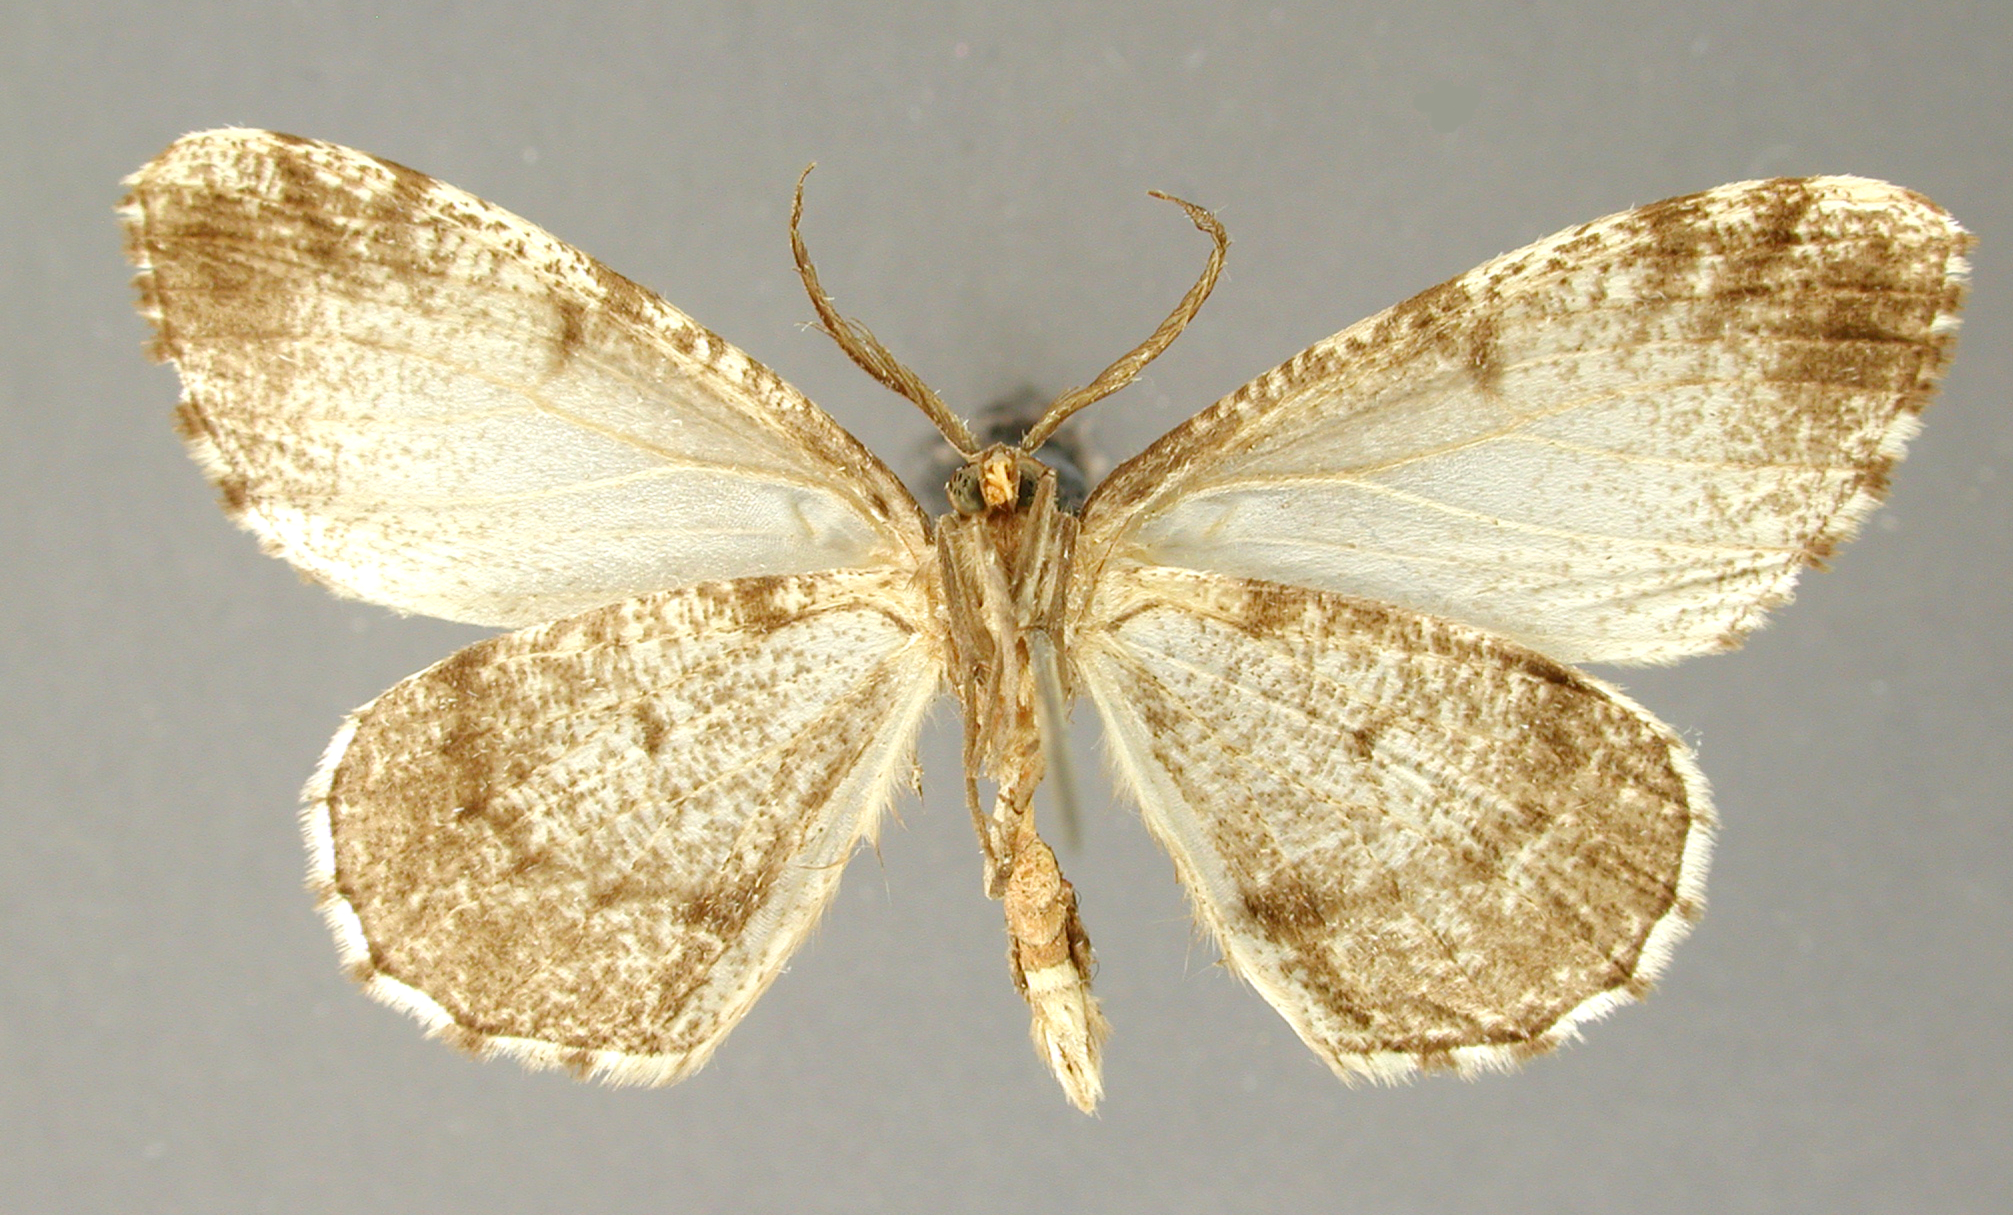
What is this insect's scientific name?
Nipteria erna
